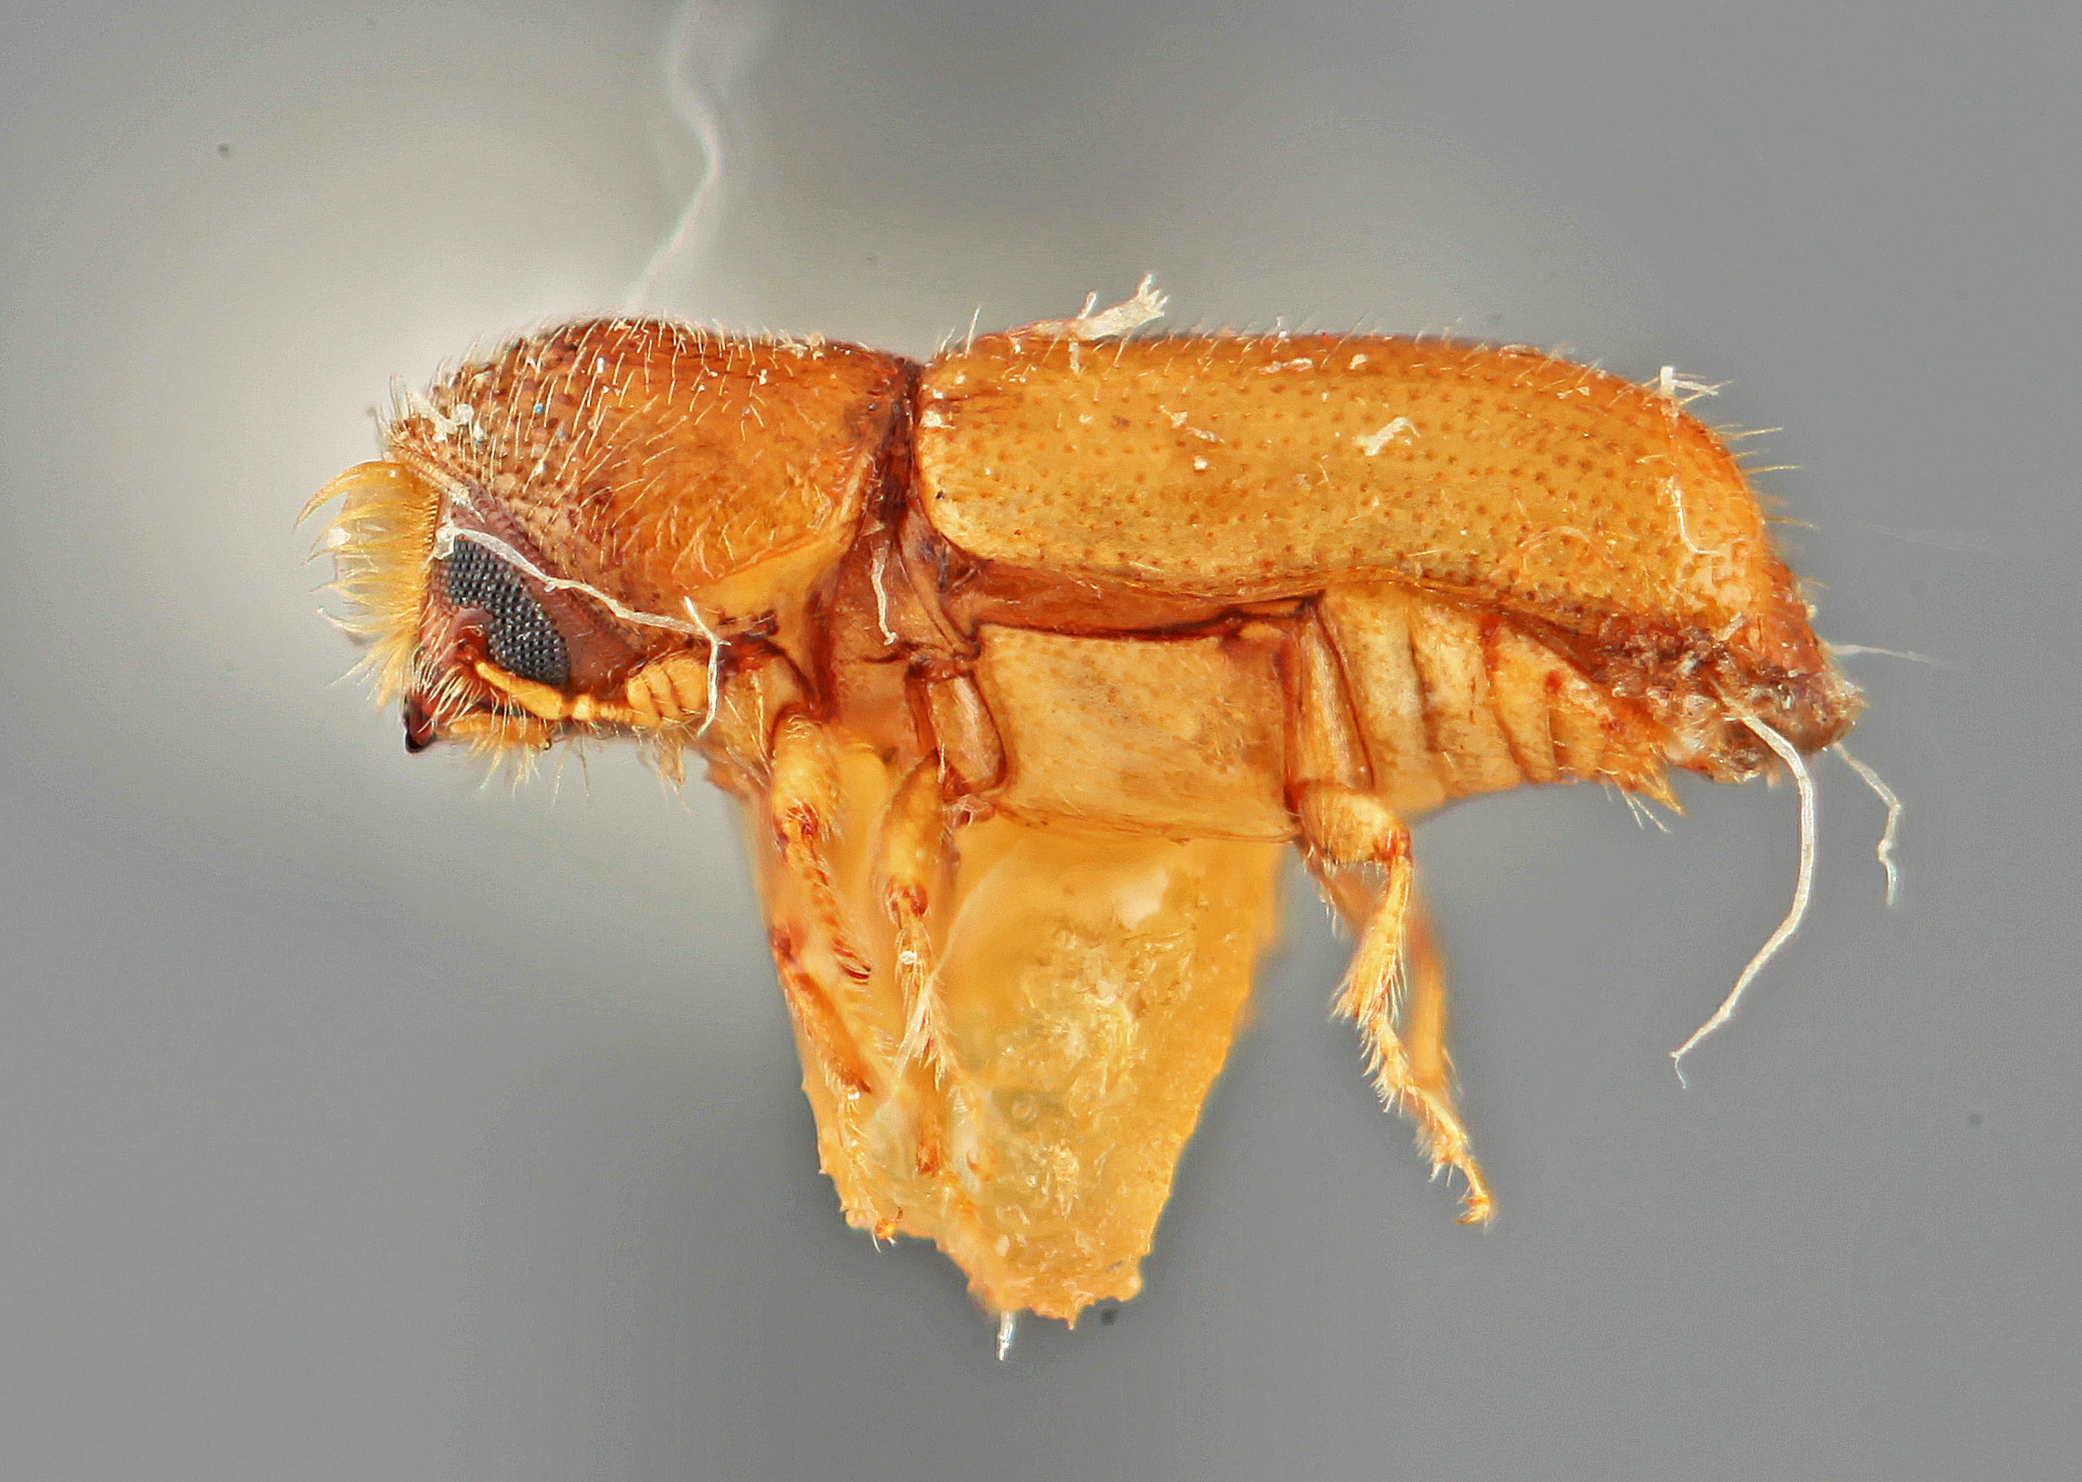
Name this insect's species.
Pityophthorus delicatus
